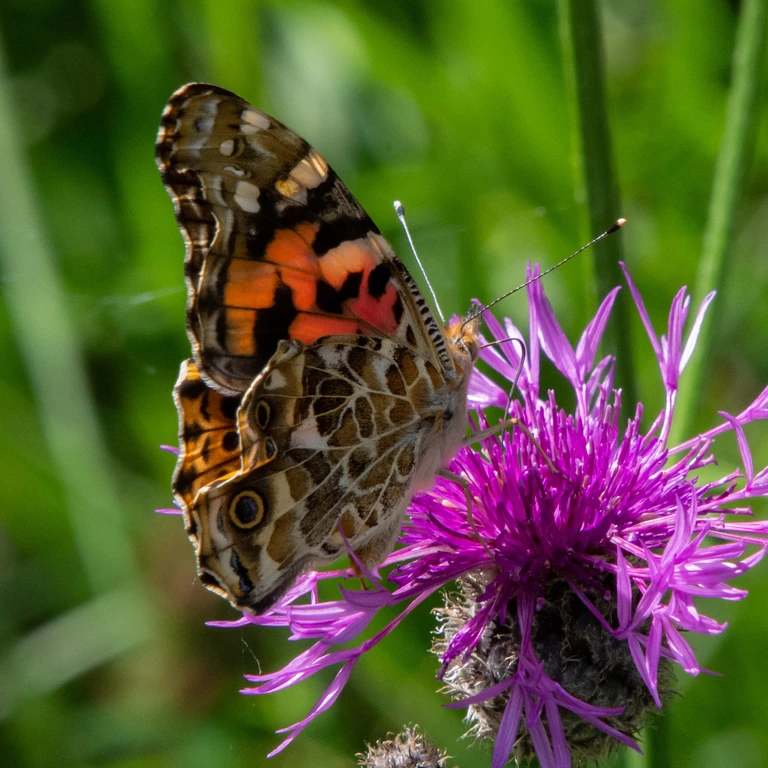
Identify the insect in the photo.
Vanessa cardui
